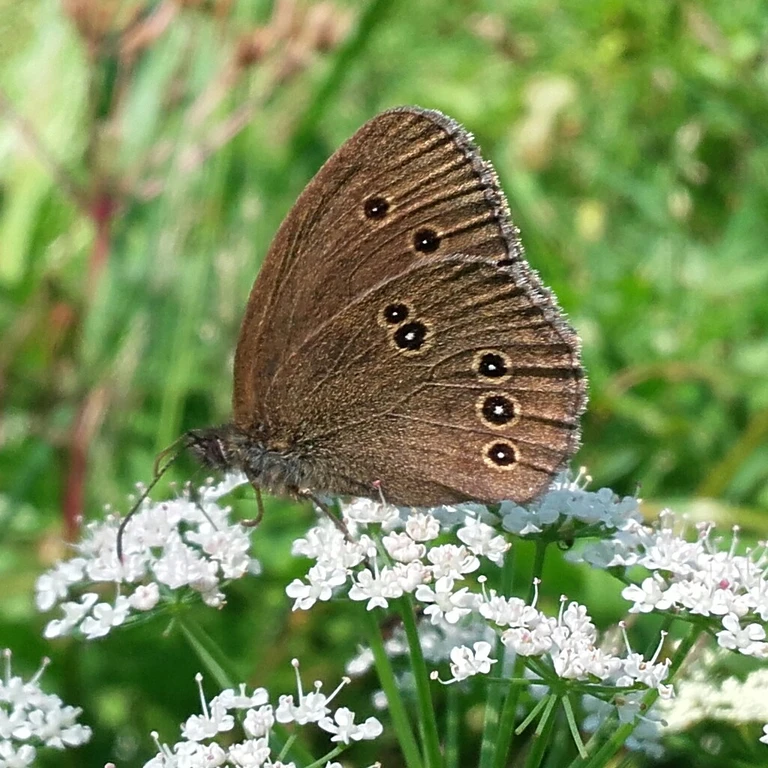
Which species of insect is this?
Aphantopus hyperantus
